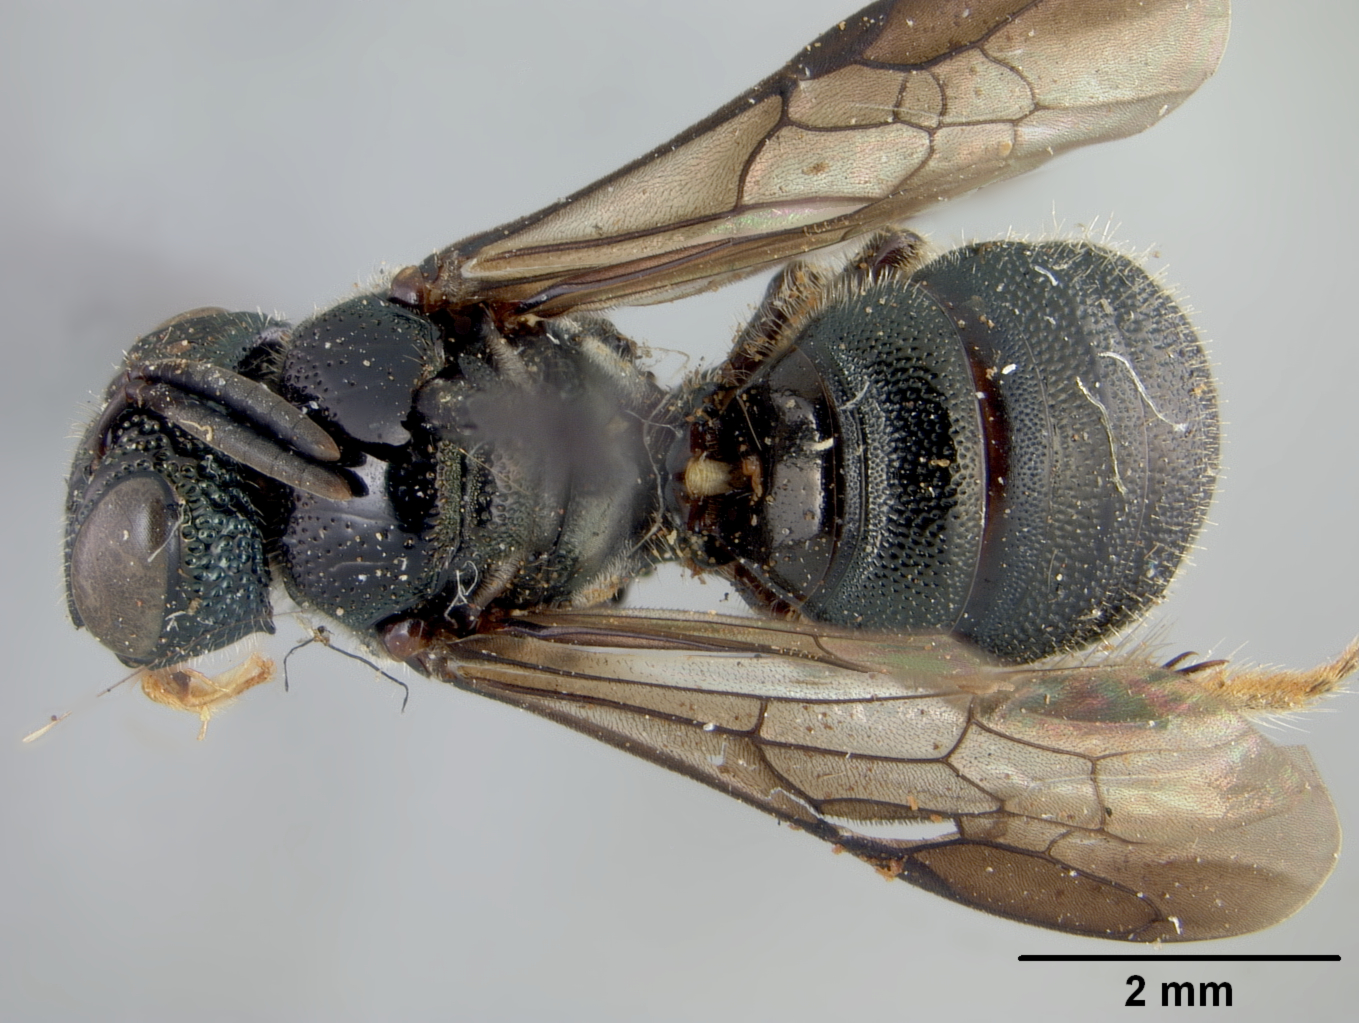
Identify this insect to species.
Ceratina marginata
